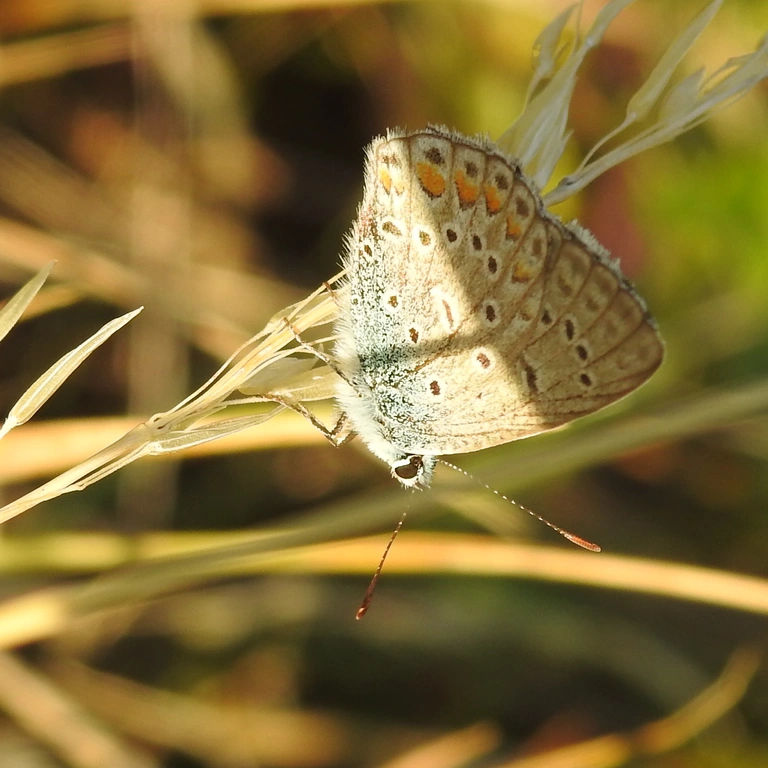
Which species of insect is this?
Polyommatus icarus
